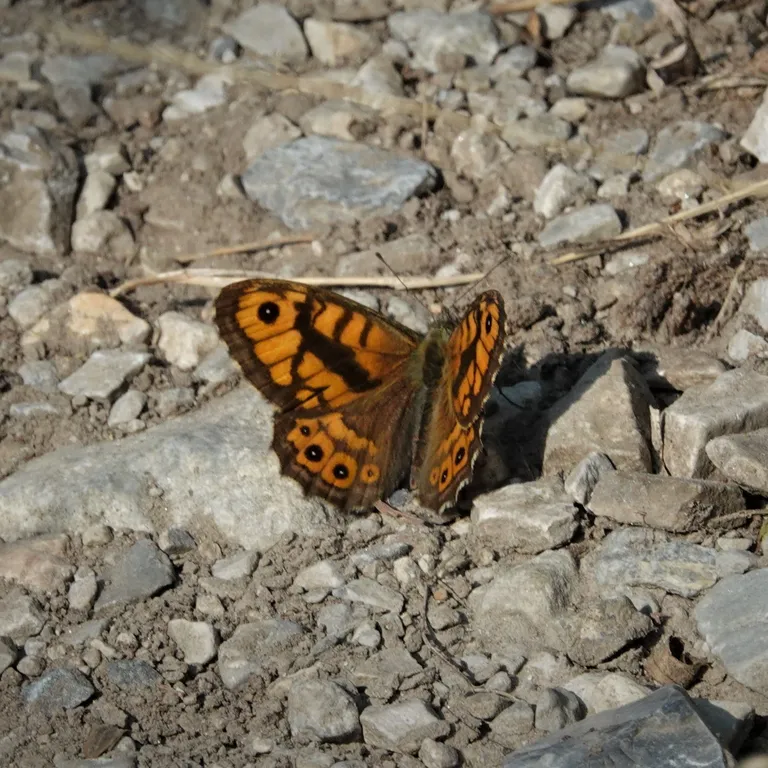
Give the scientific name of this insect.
Lasiommata megera (also Pararge megera)
